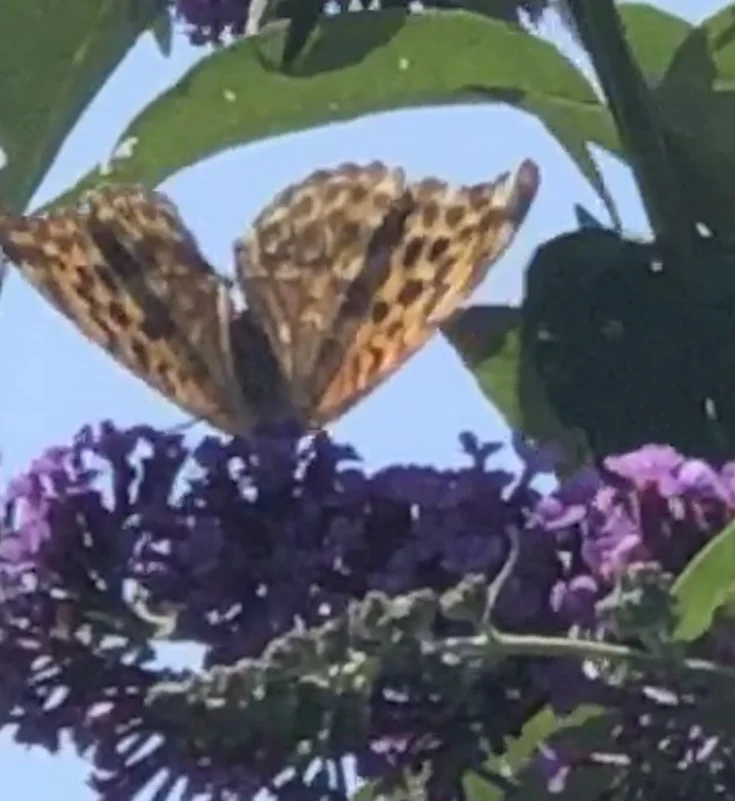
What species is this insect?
Argynnis paphia
